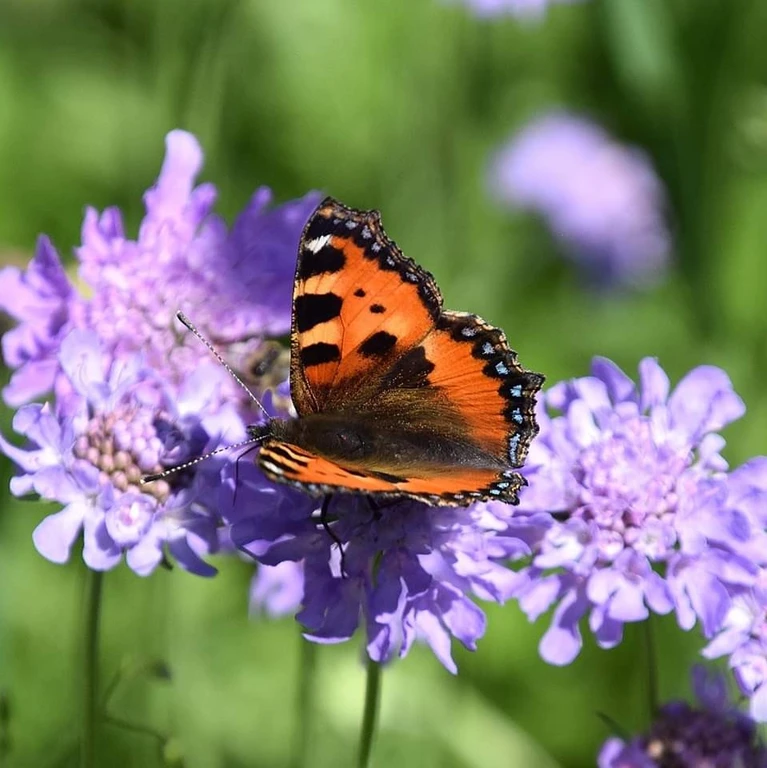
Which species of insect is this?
Aglais urticae
